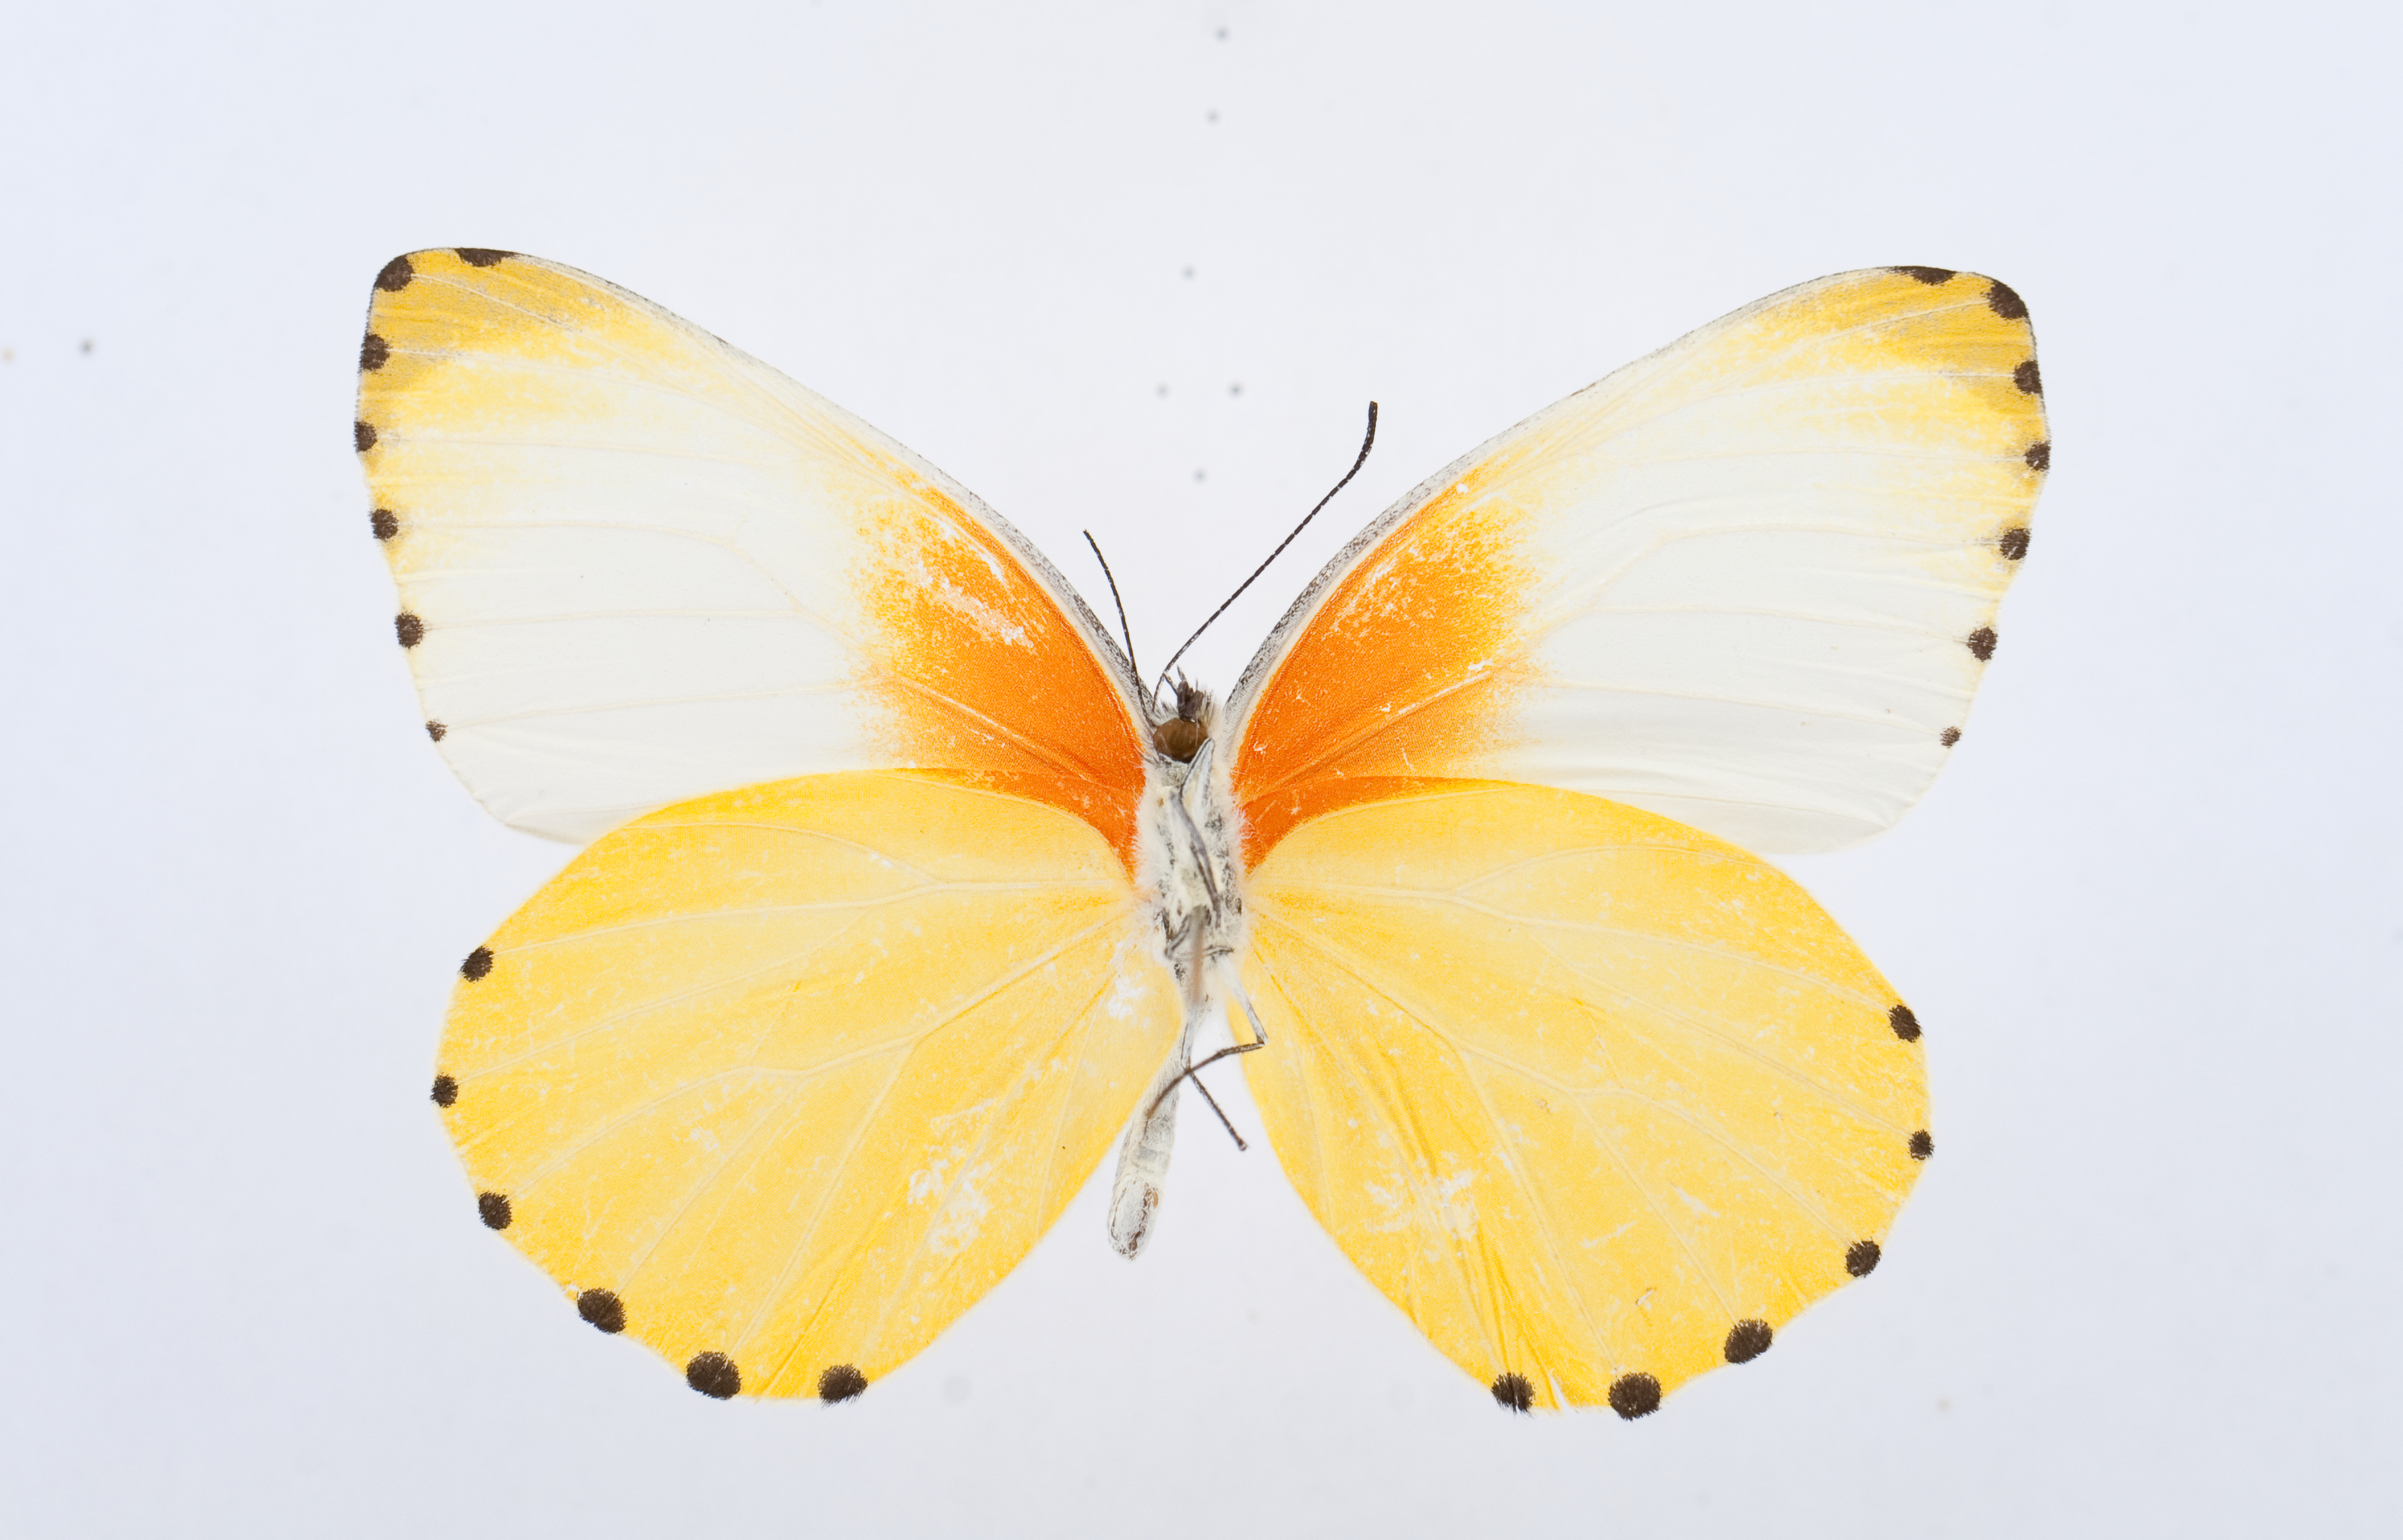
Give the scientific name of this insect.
Mylothris agathina
